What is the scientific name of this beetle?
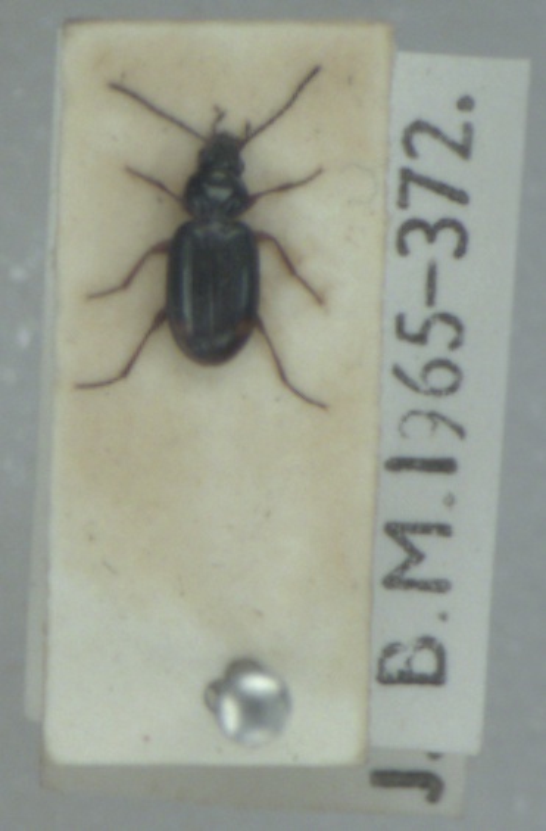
Bembidion biguttatum
